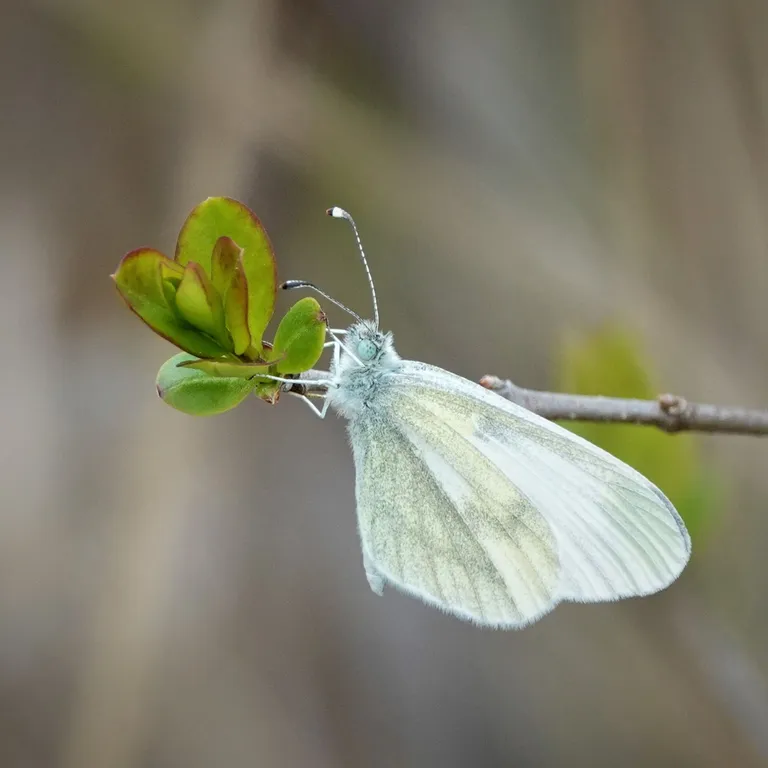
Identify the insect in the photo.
Leptidea sinapis/juvernica
